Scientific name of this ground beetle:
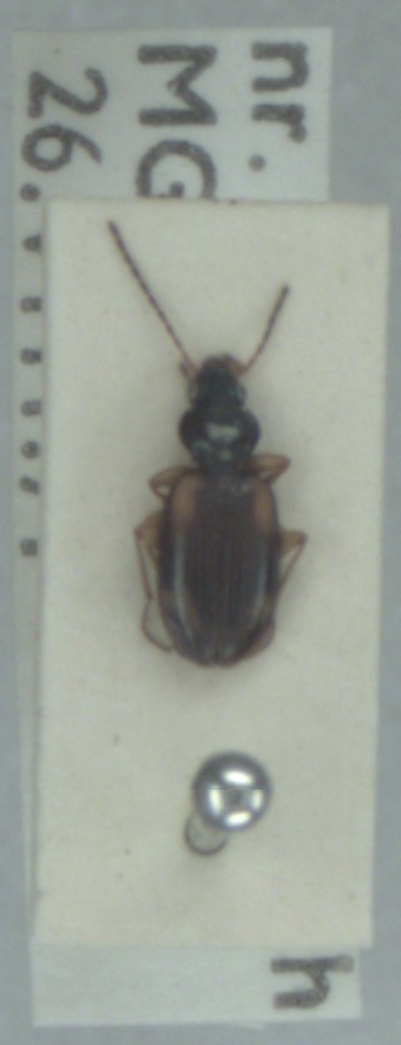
Bembidion tetracolum
